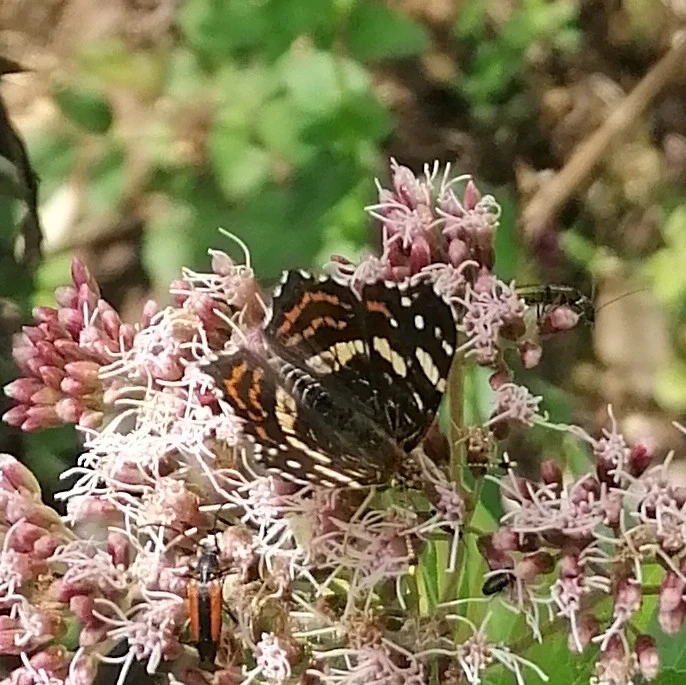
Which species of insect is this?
Araschnia levana
